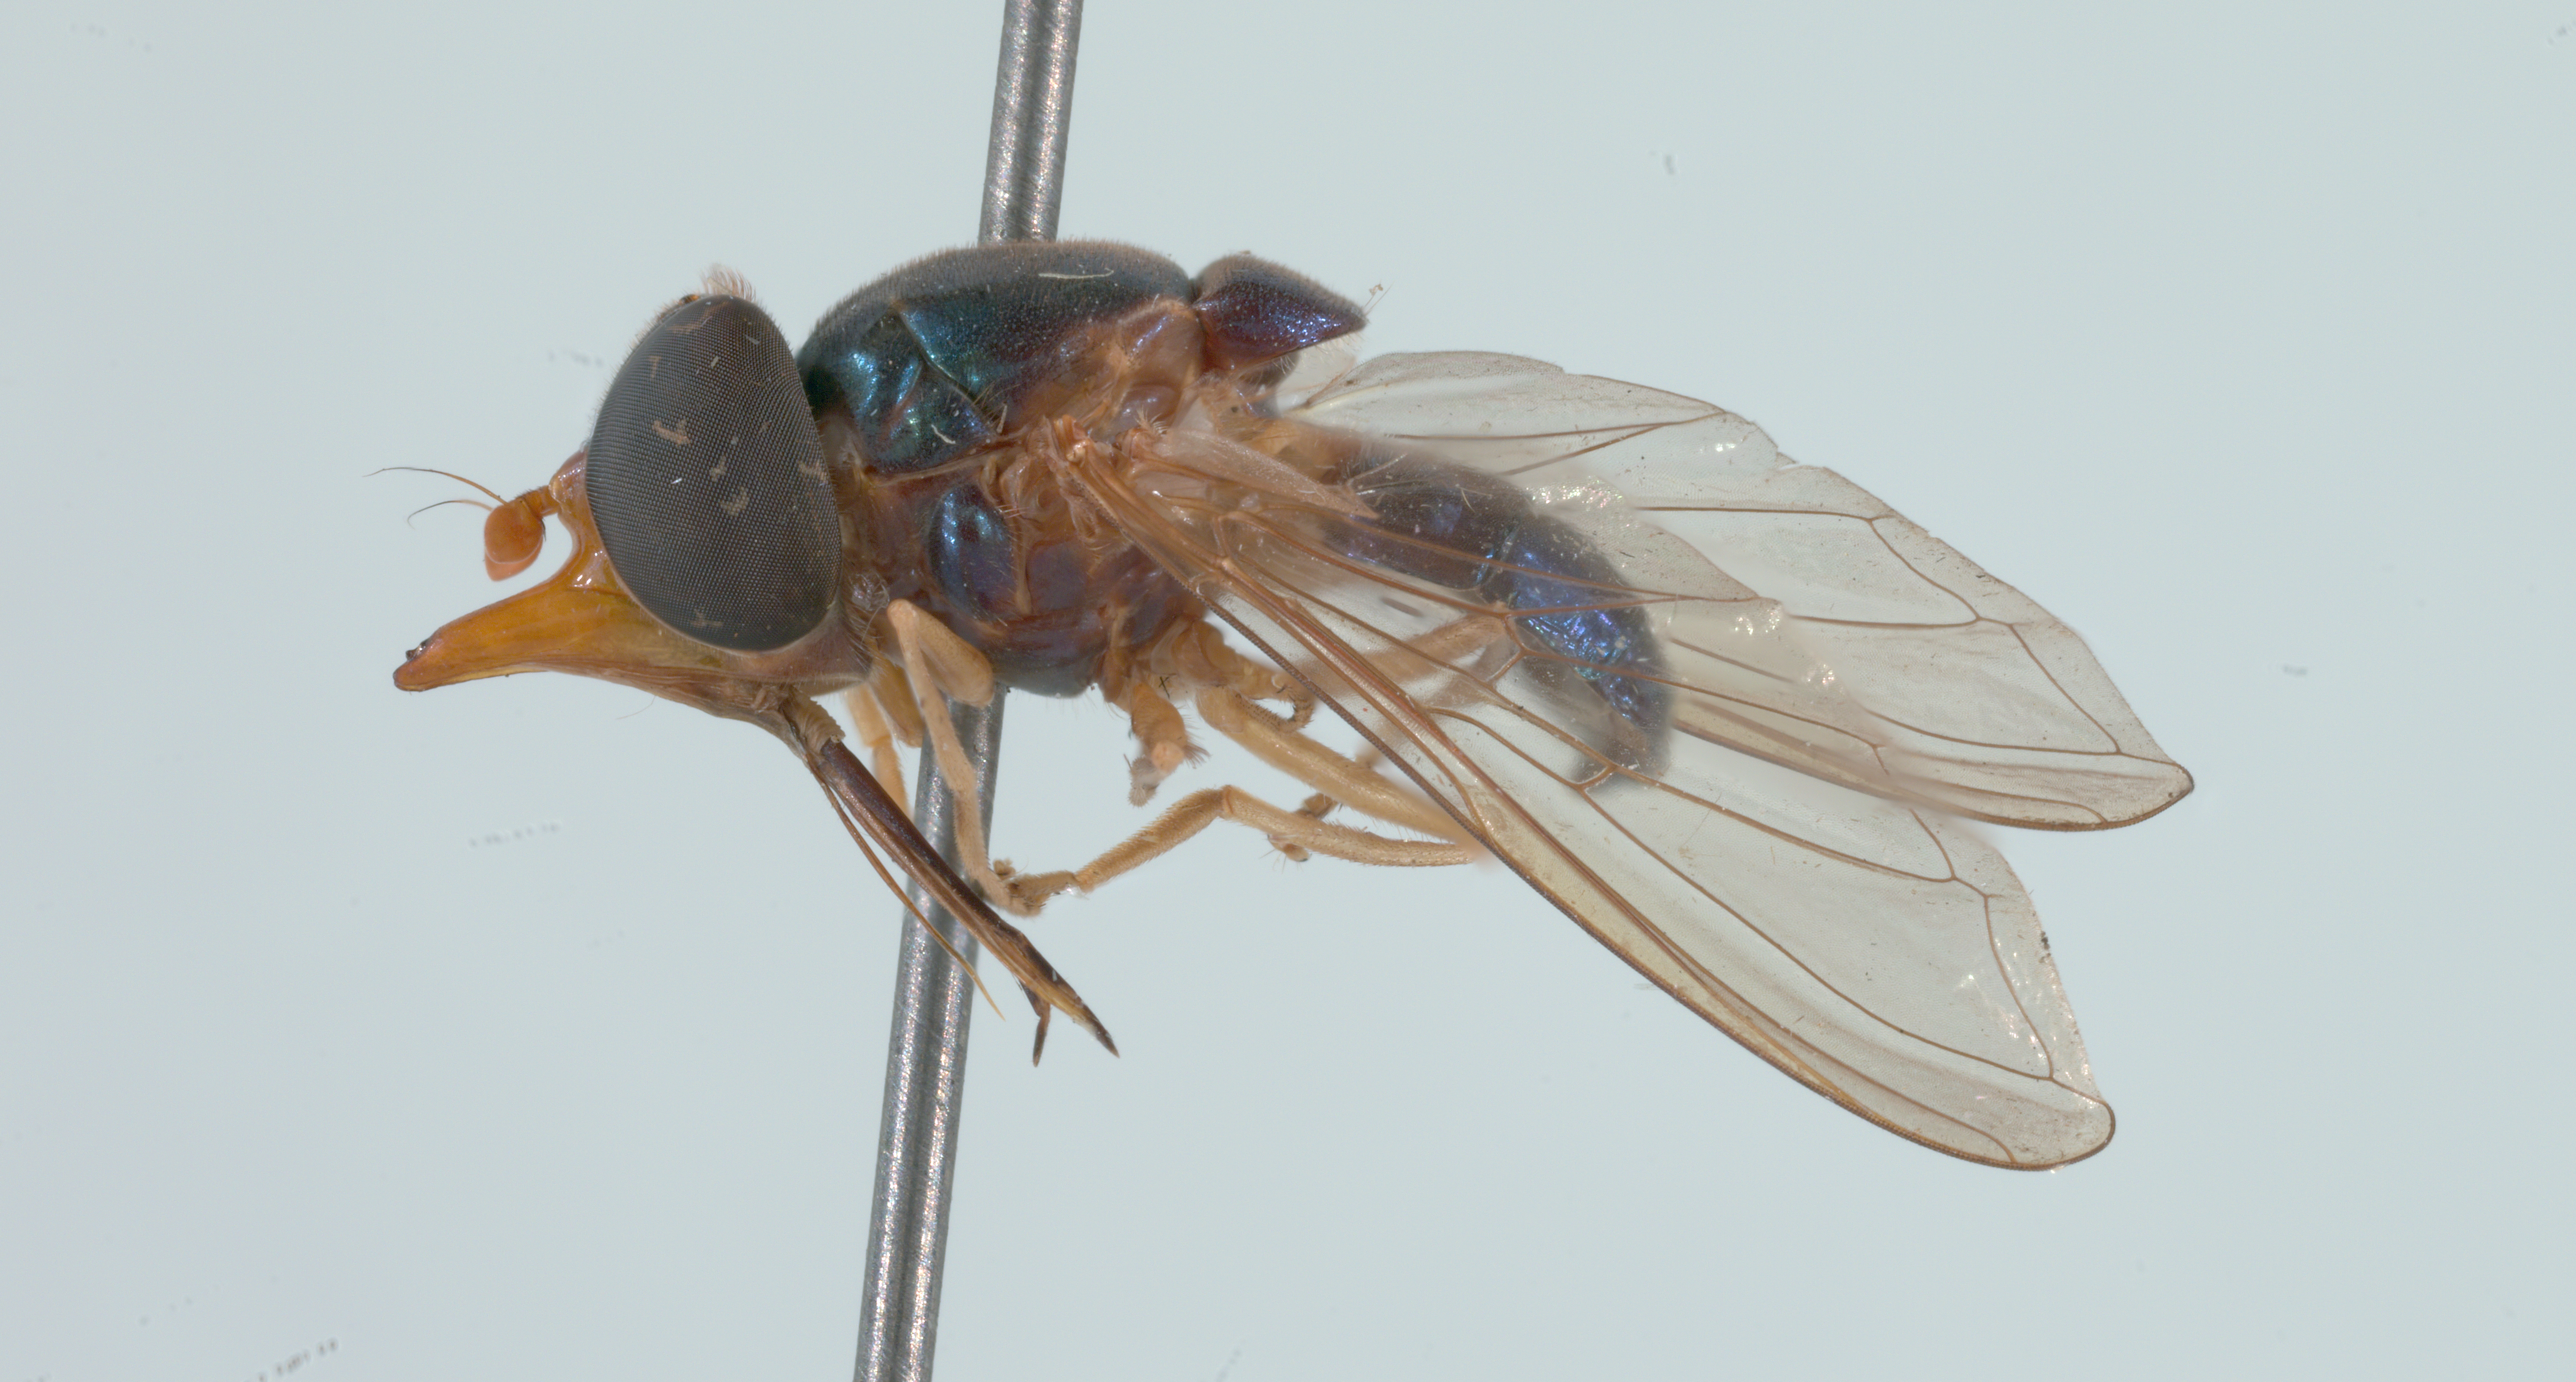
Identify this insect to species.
Rhingia caerulescens
